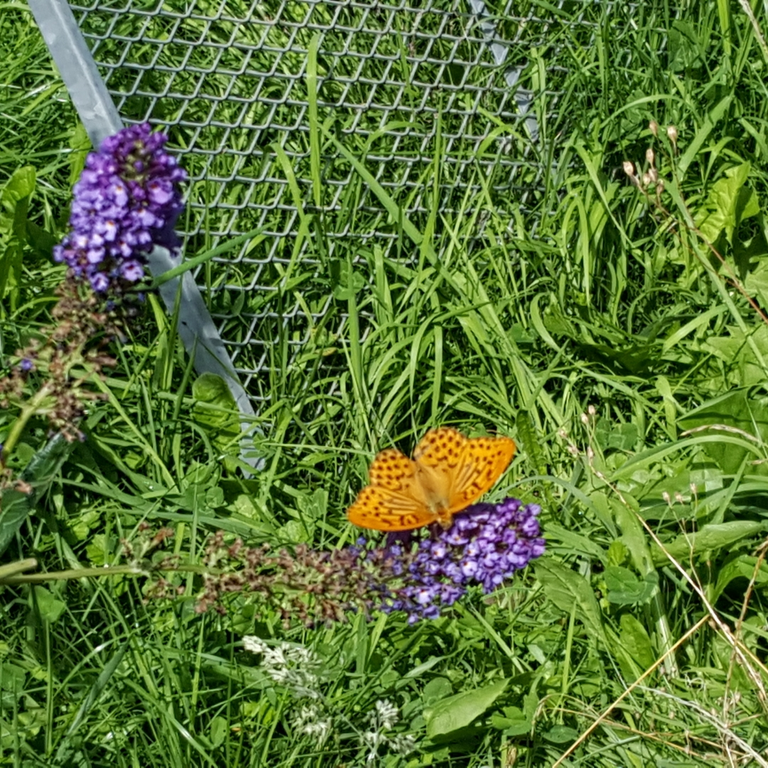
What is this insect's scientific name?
Argynnis paphia
